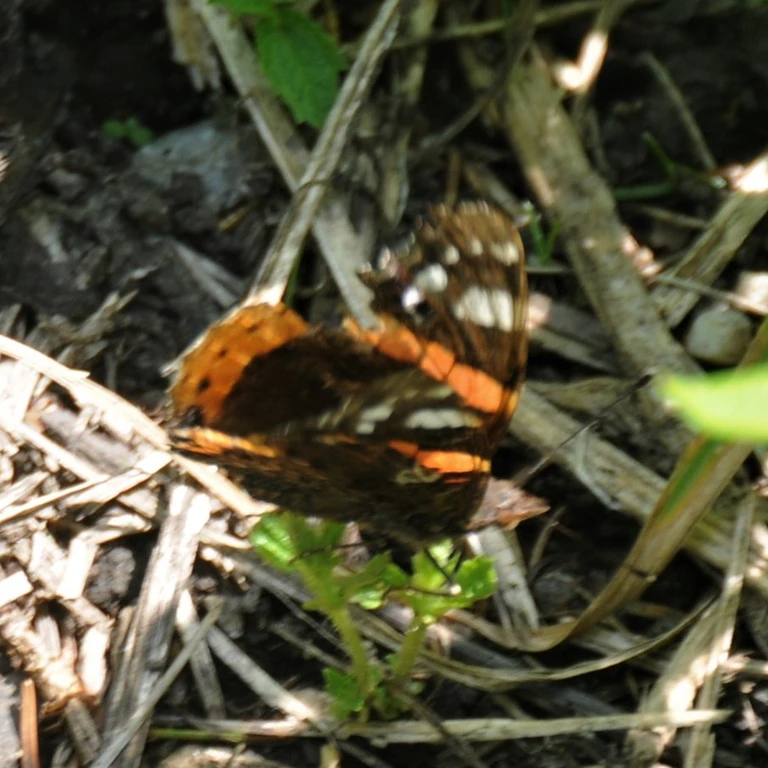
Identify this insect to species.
Vanessa atalanta
